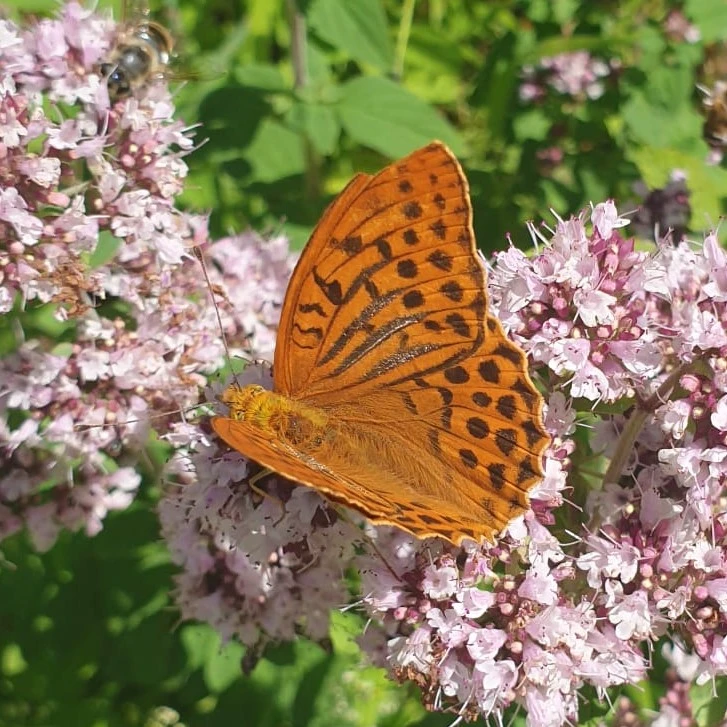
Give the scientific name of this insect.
Argynnis paphia
